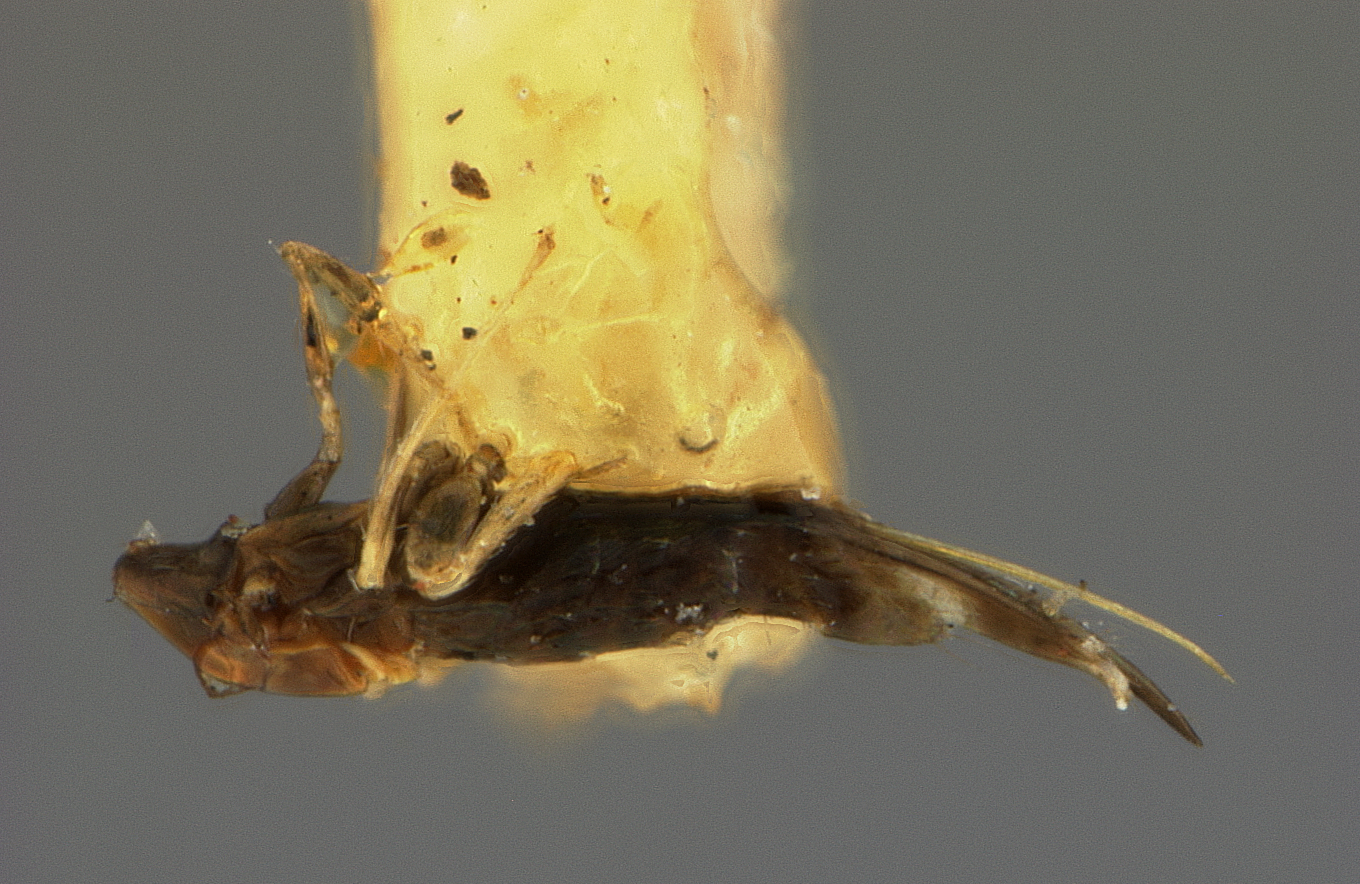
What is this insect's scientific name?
Centrobia odonatae
